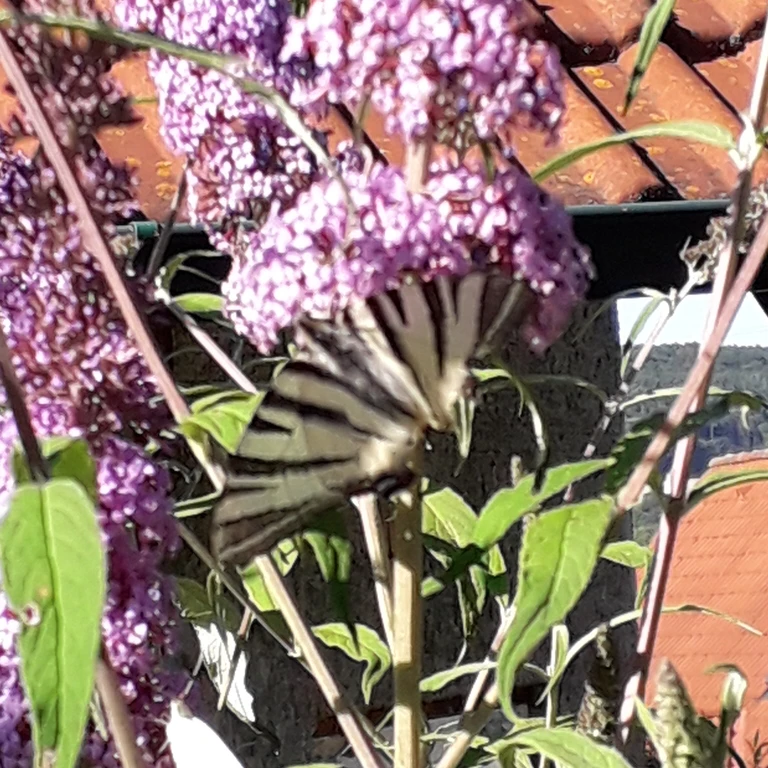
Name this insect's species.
Iphiclides podalirius
